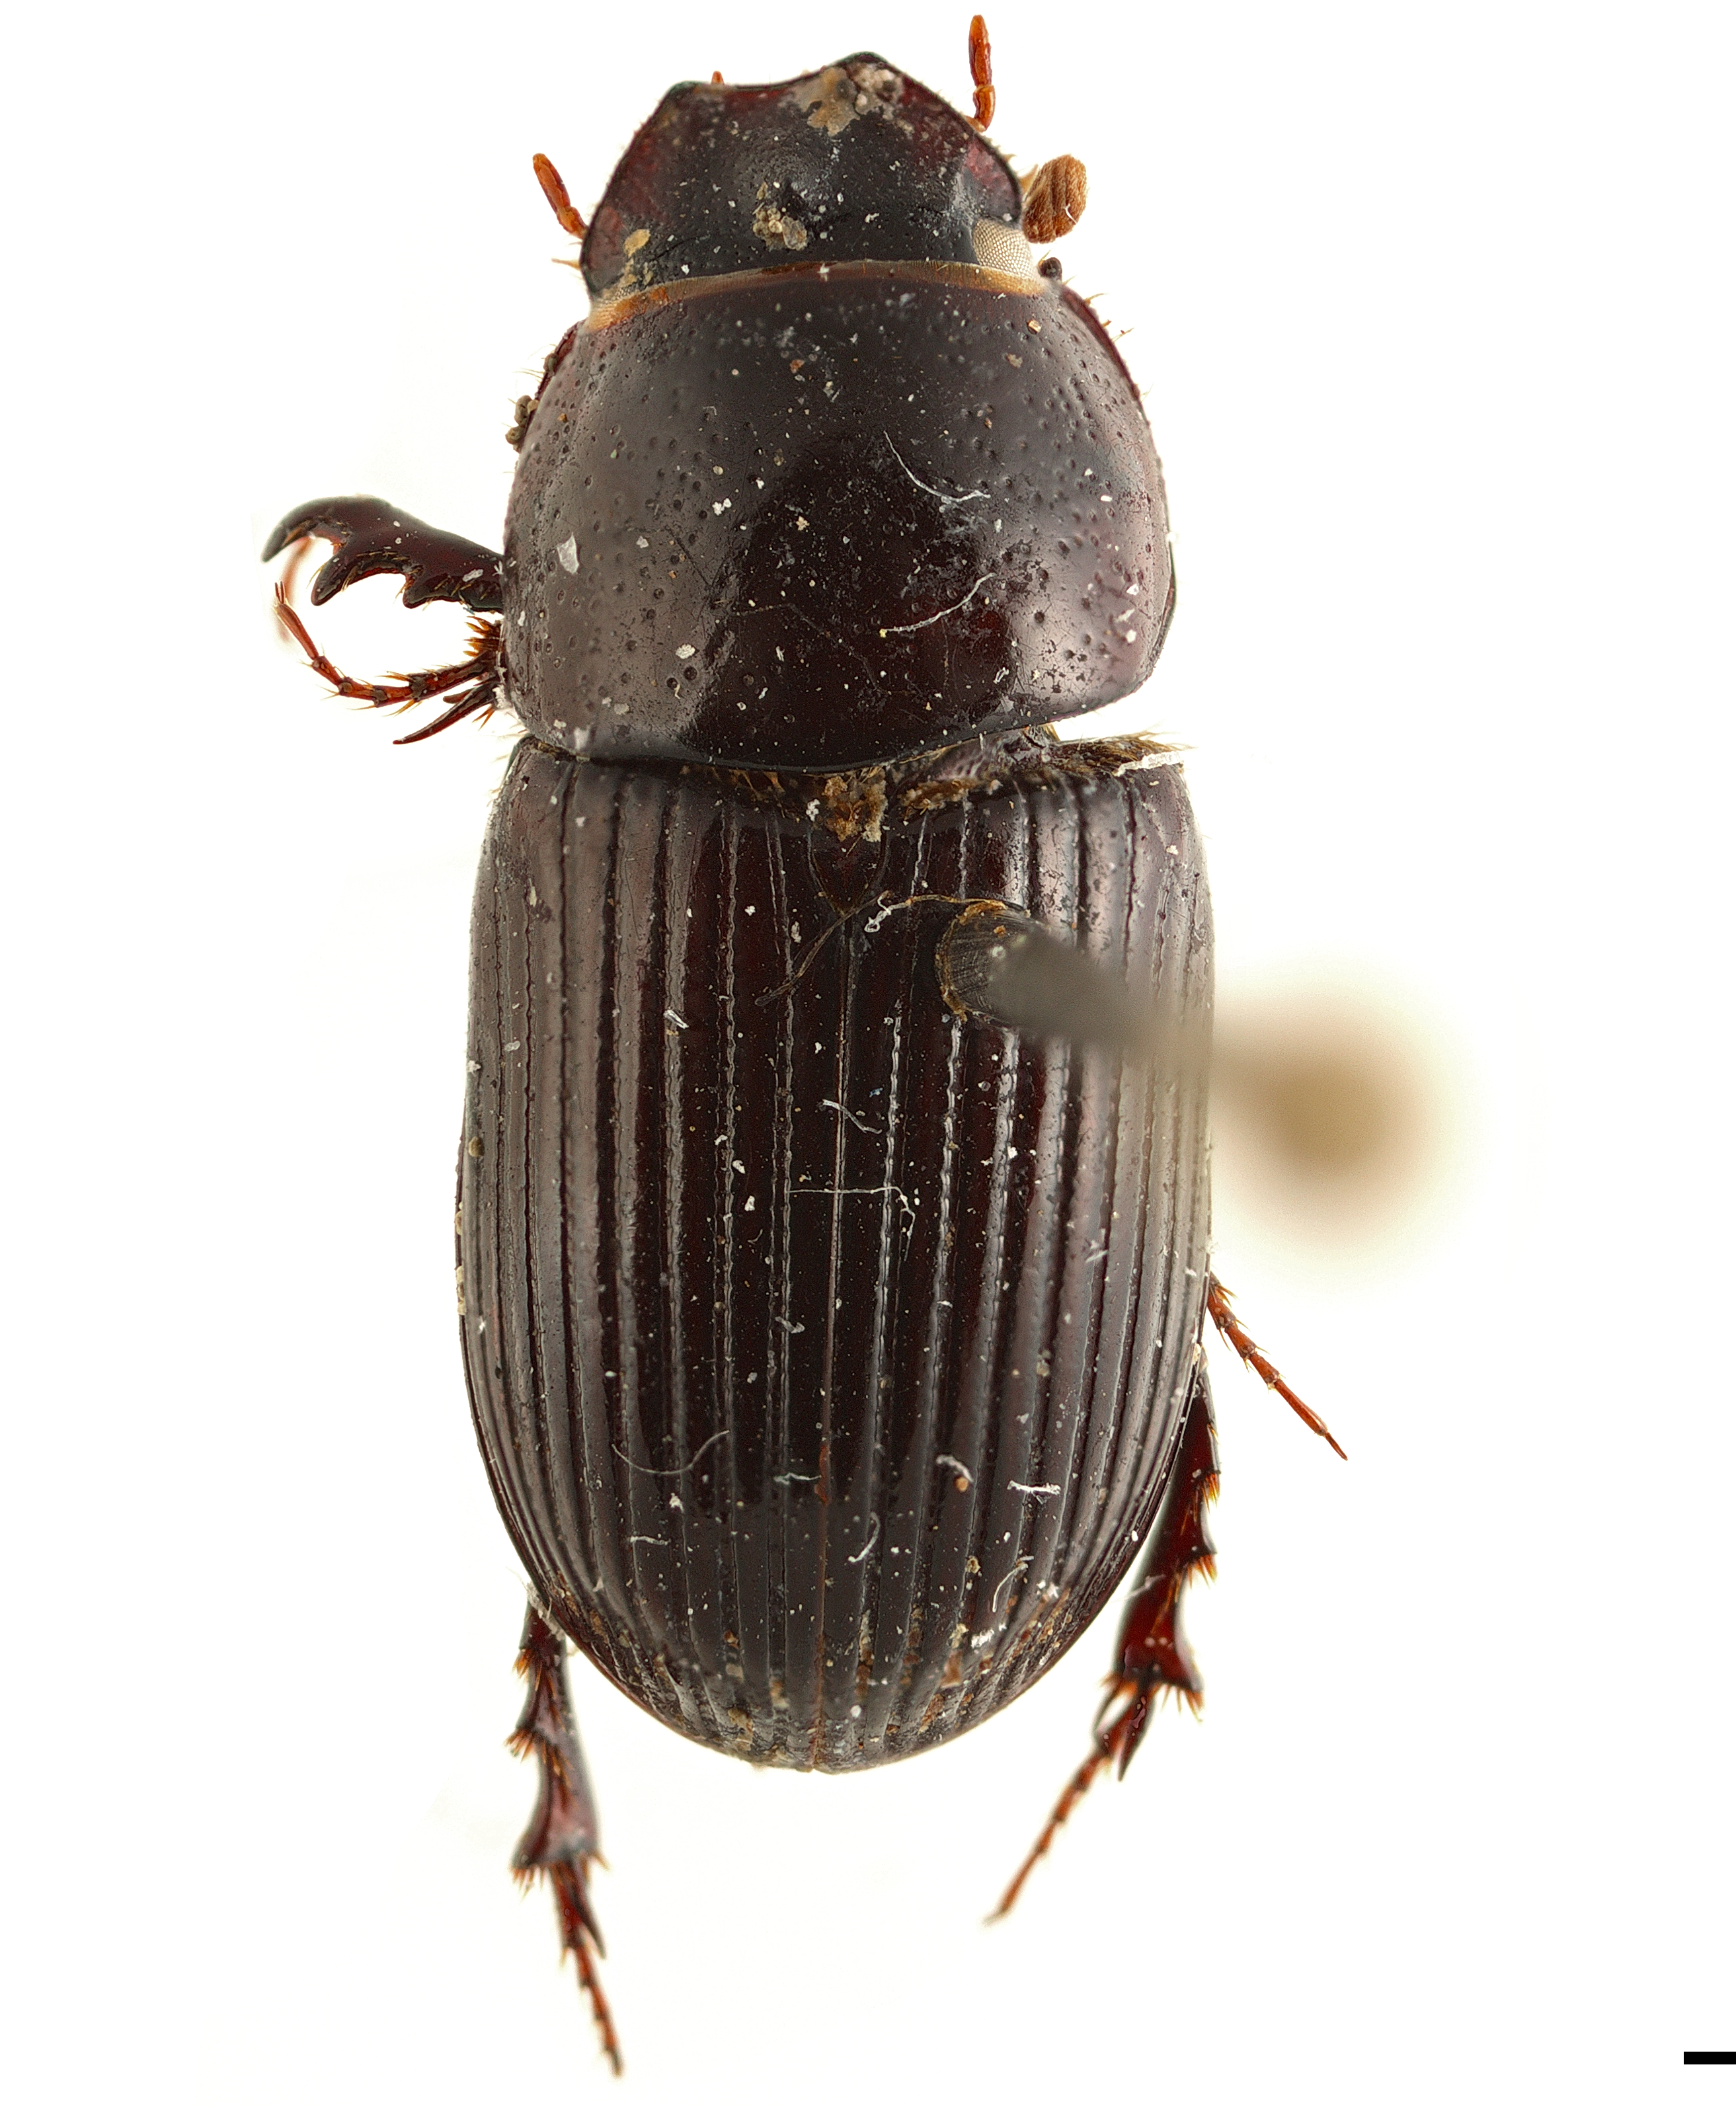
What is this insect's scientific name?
Pharaphodius fiechteri
